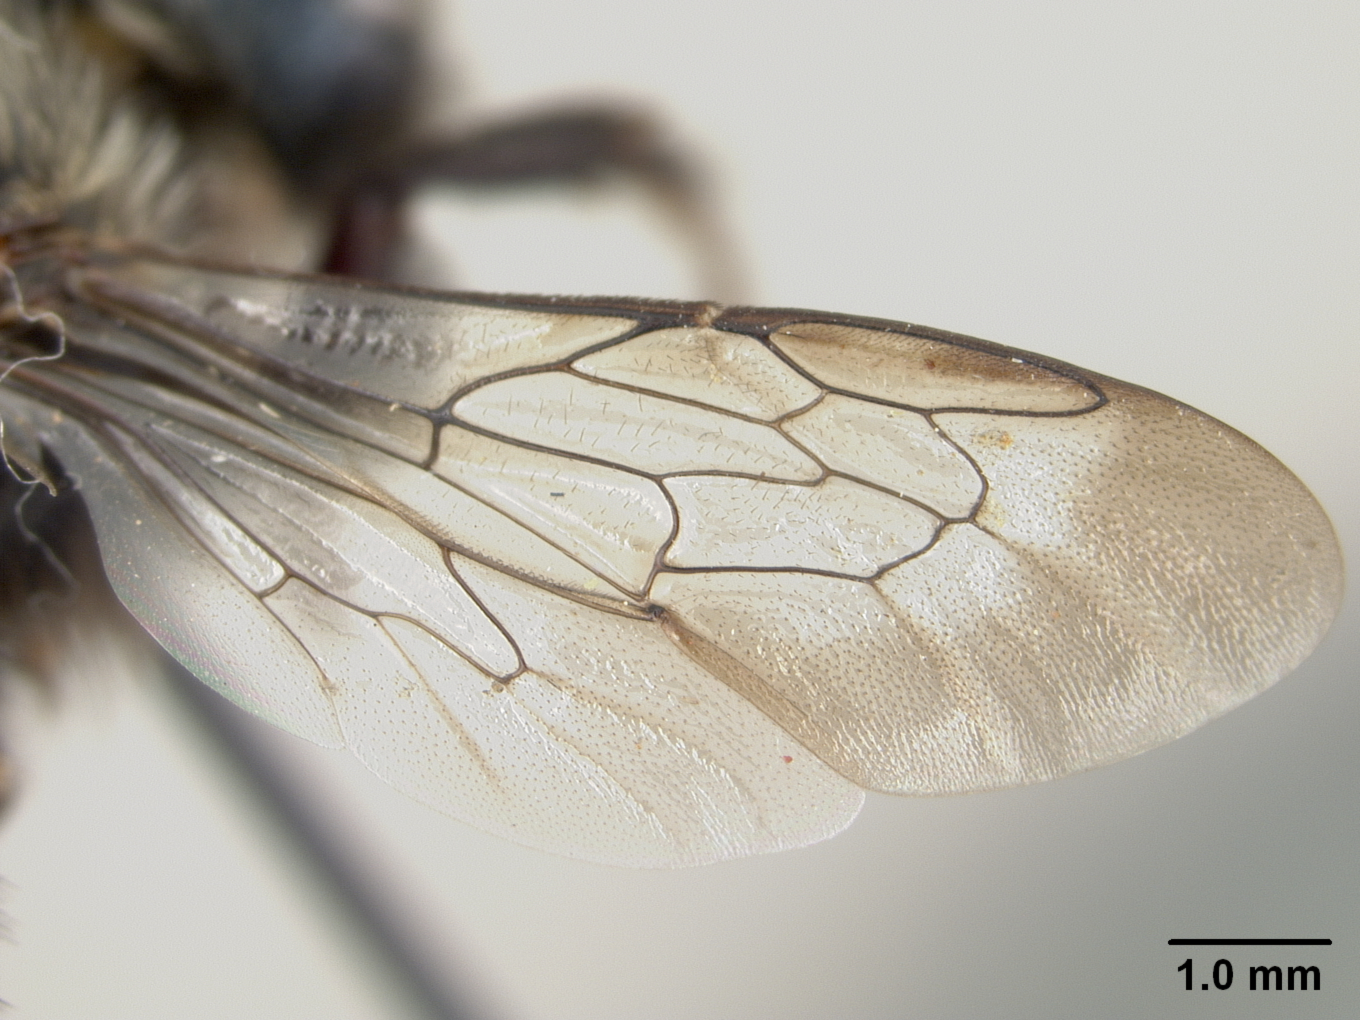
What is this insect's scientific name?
Osmia leonis
